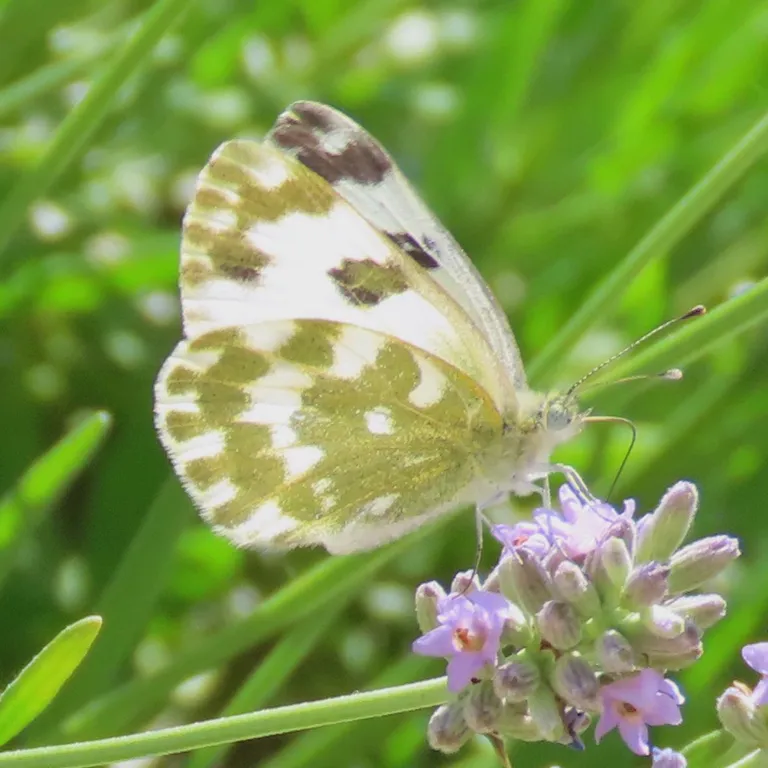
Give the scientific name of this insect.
Pontia edusa
